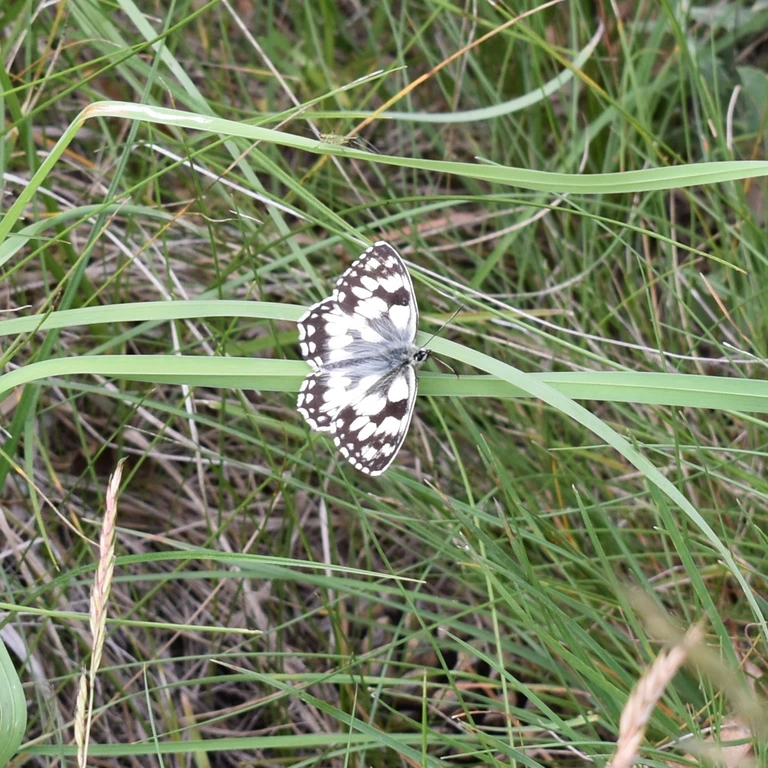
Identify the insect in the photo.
Melanargia galathea
